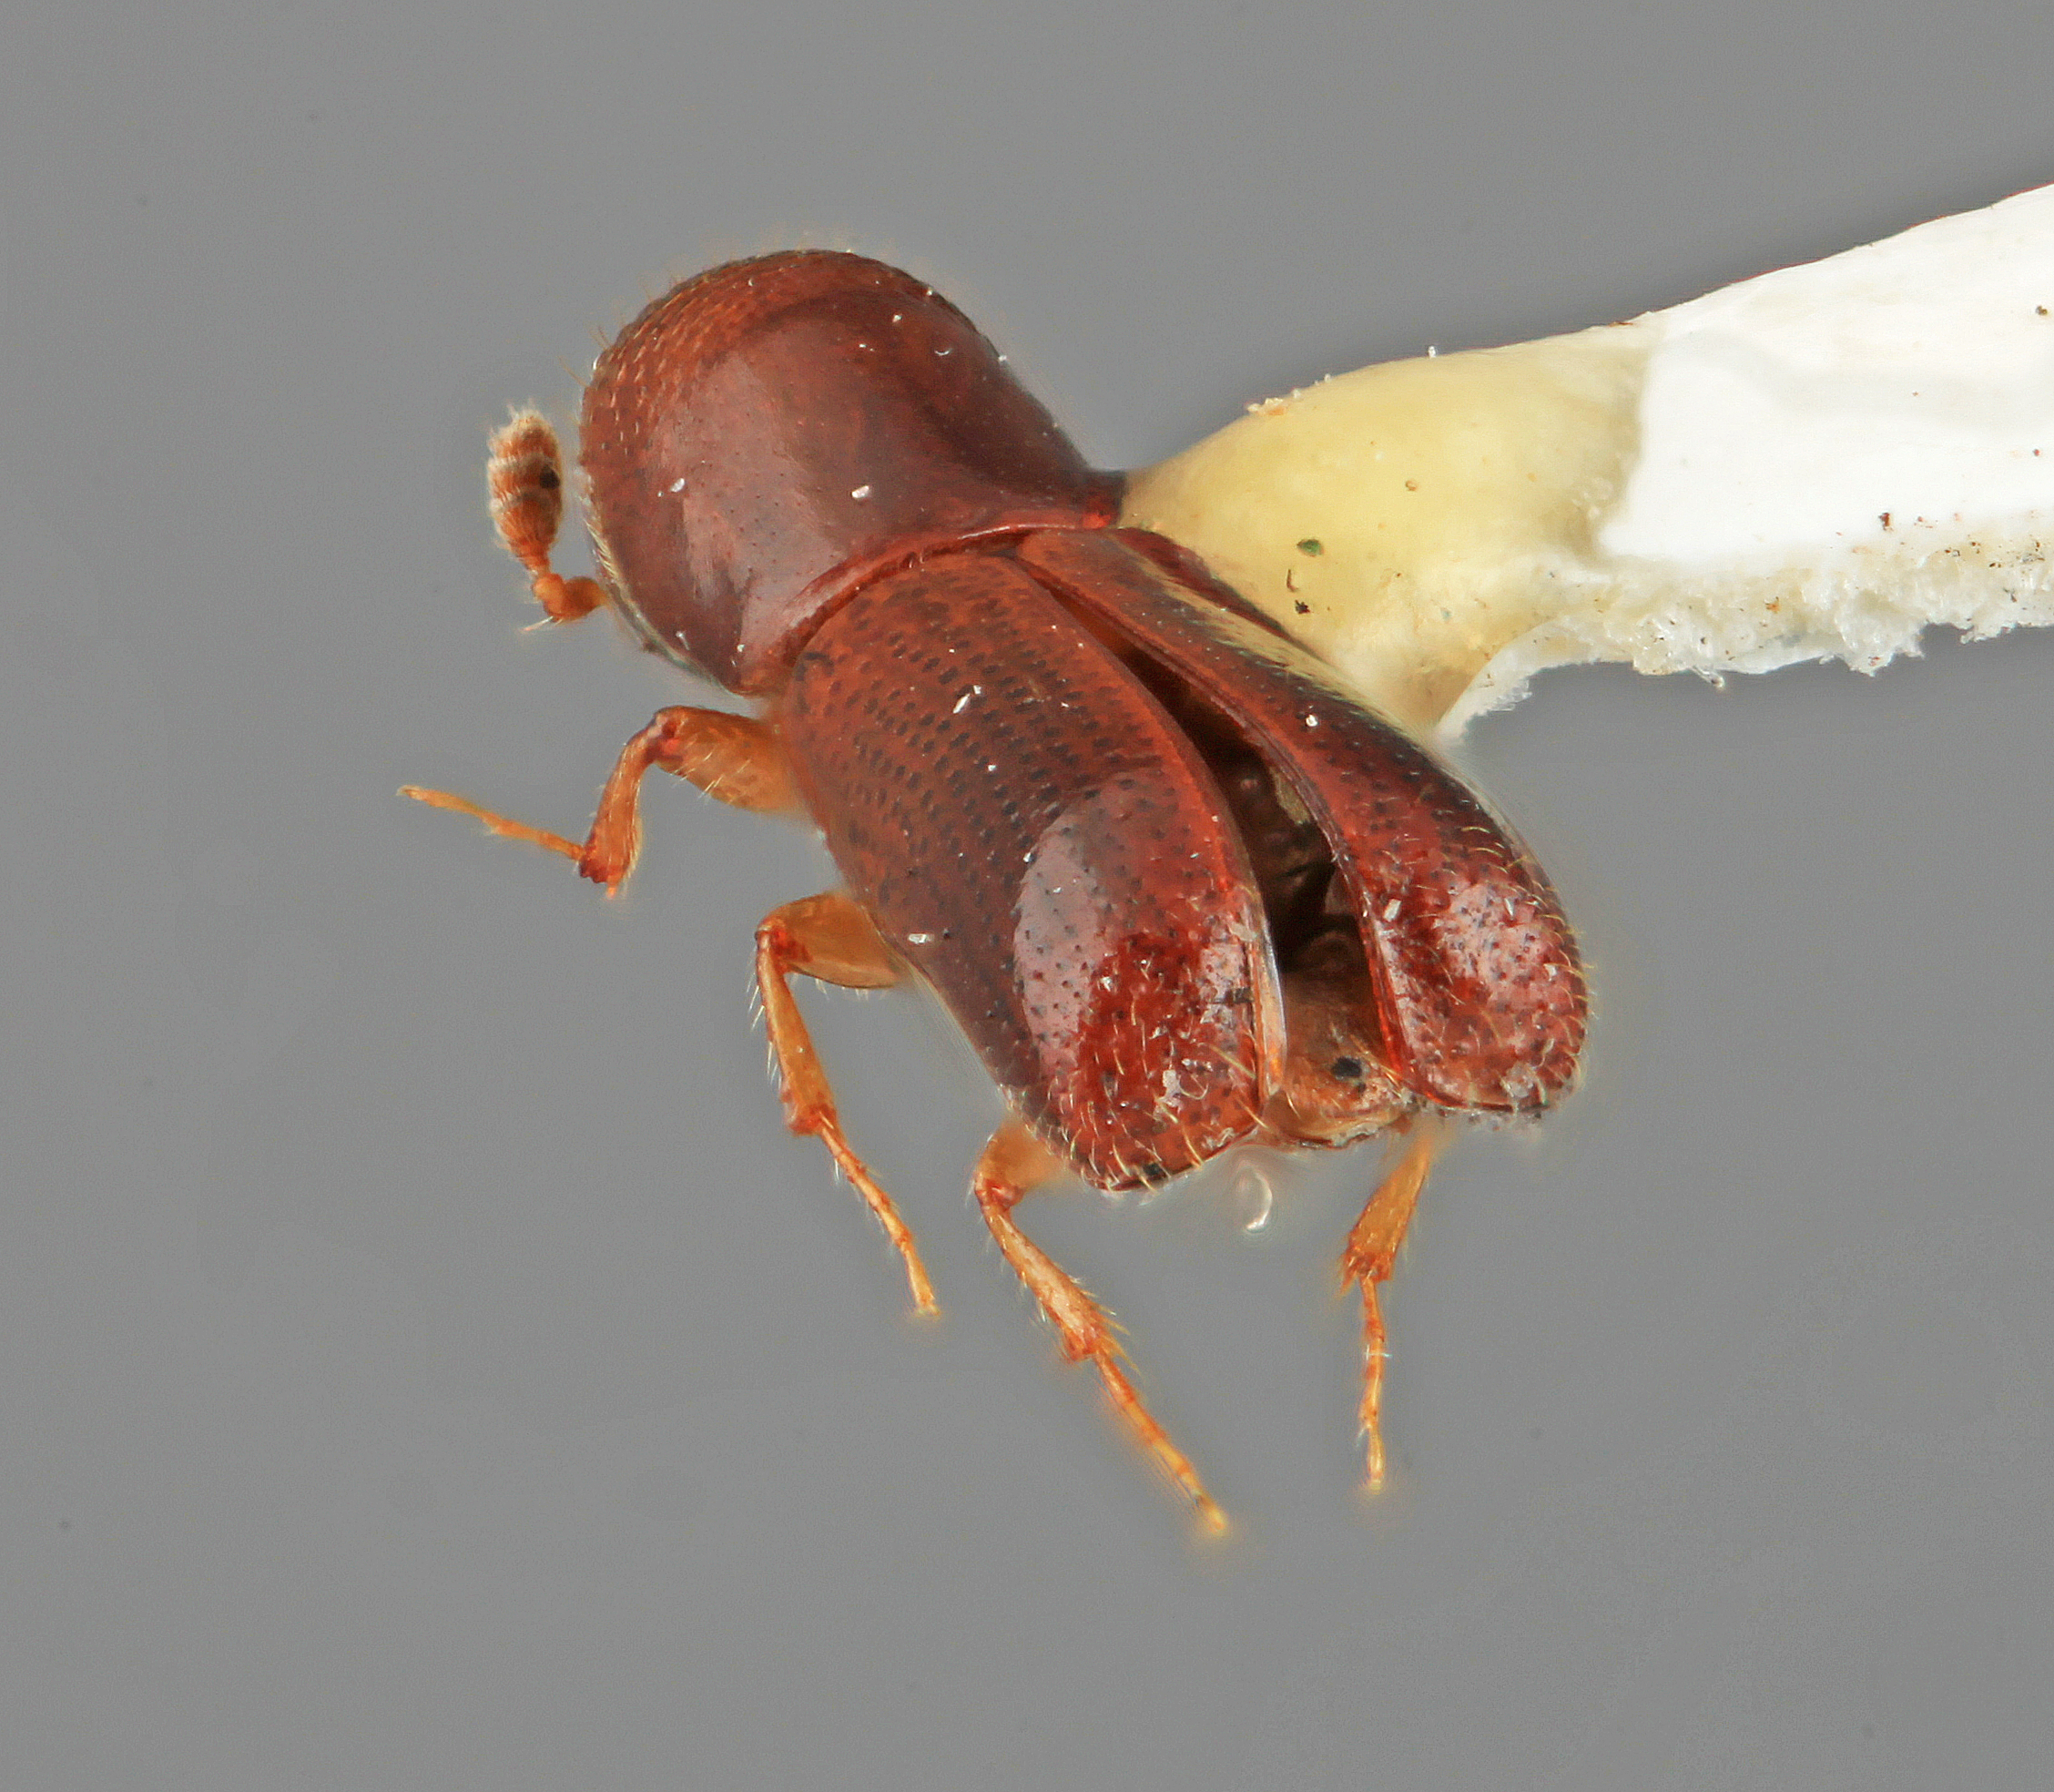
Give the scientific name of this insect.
Gnathotrupes crecentus
